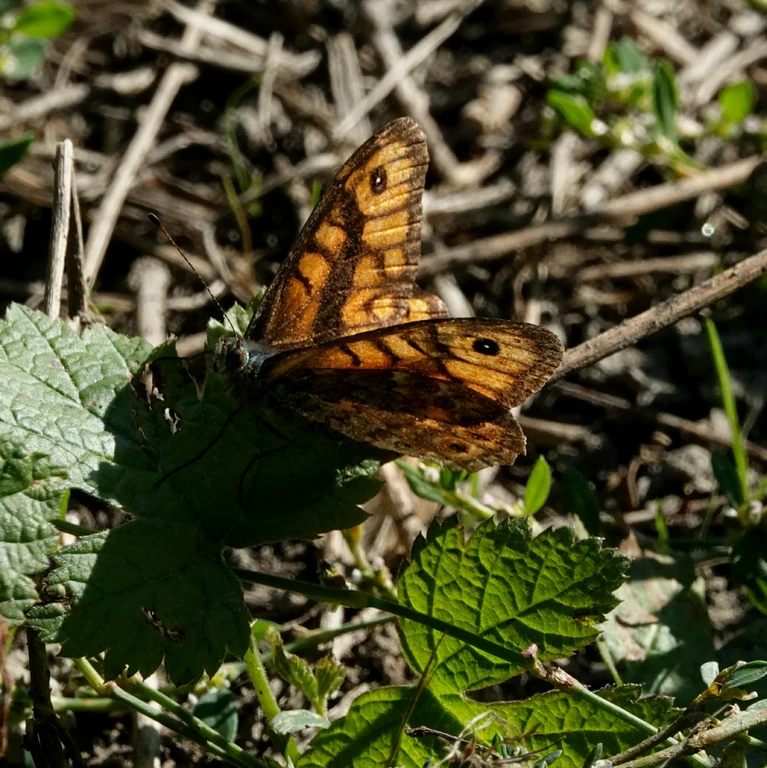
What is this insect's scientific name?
Lasiommata megera (also Pararge megera)
